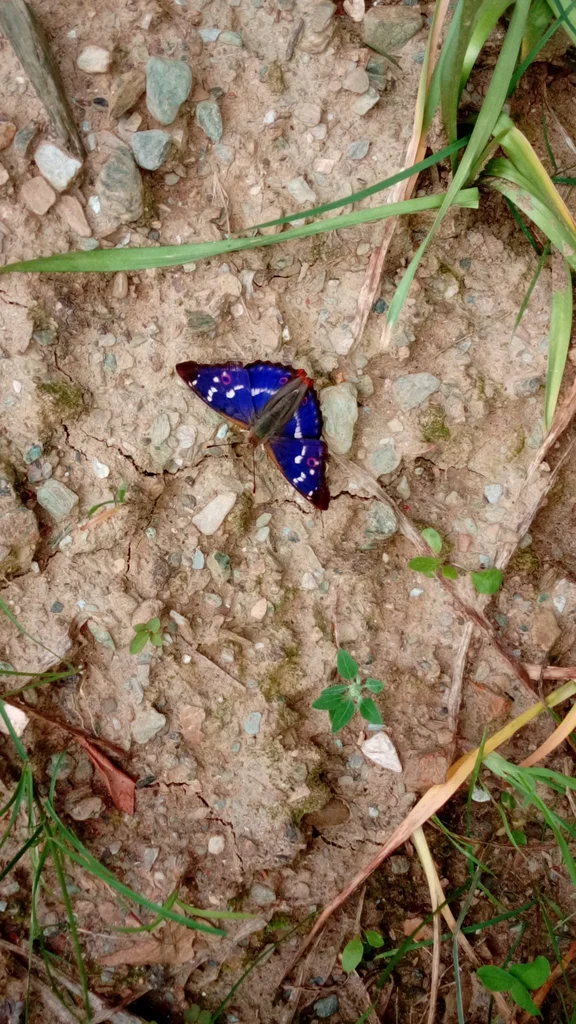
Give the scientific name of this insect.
Apatura ilia
